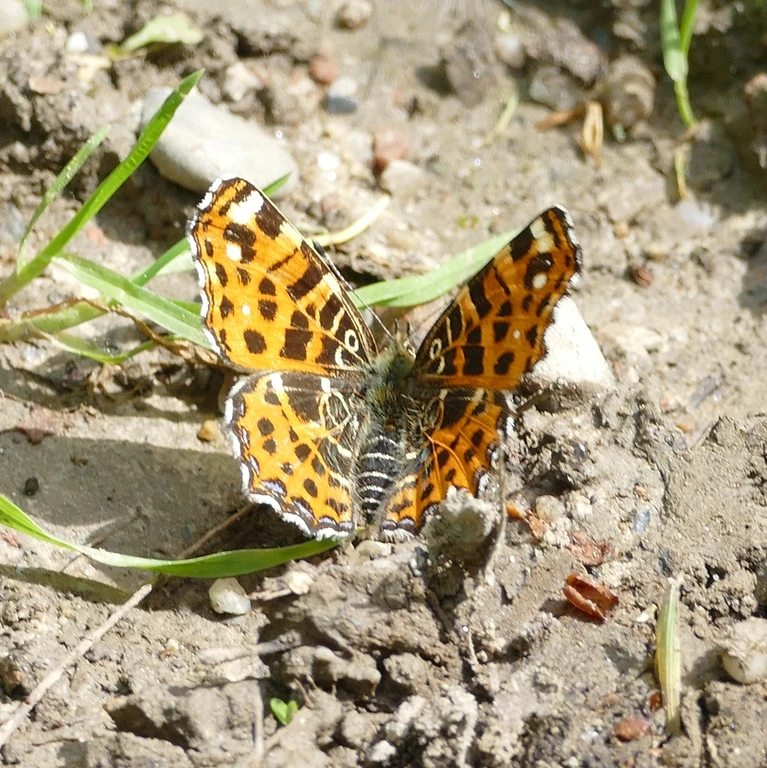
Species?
Araschnia levana
